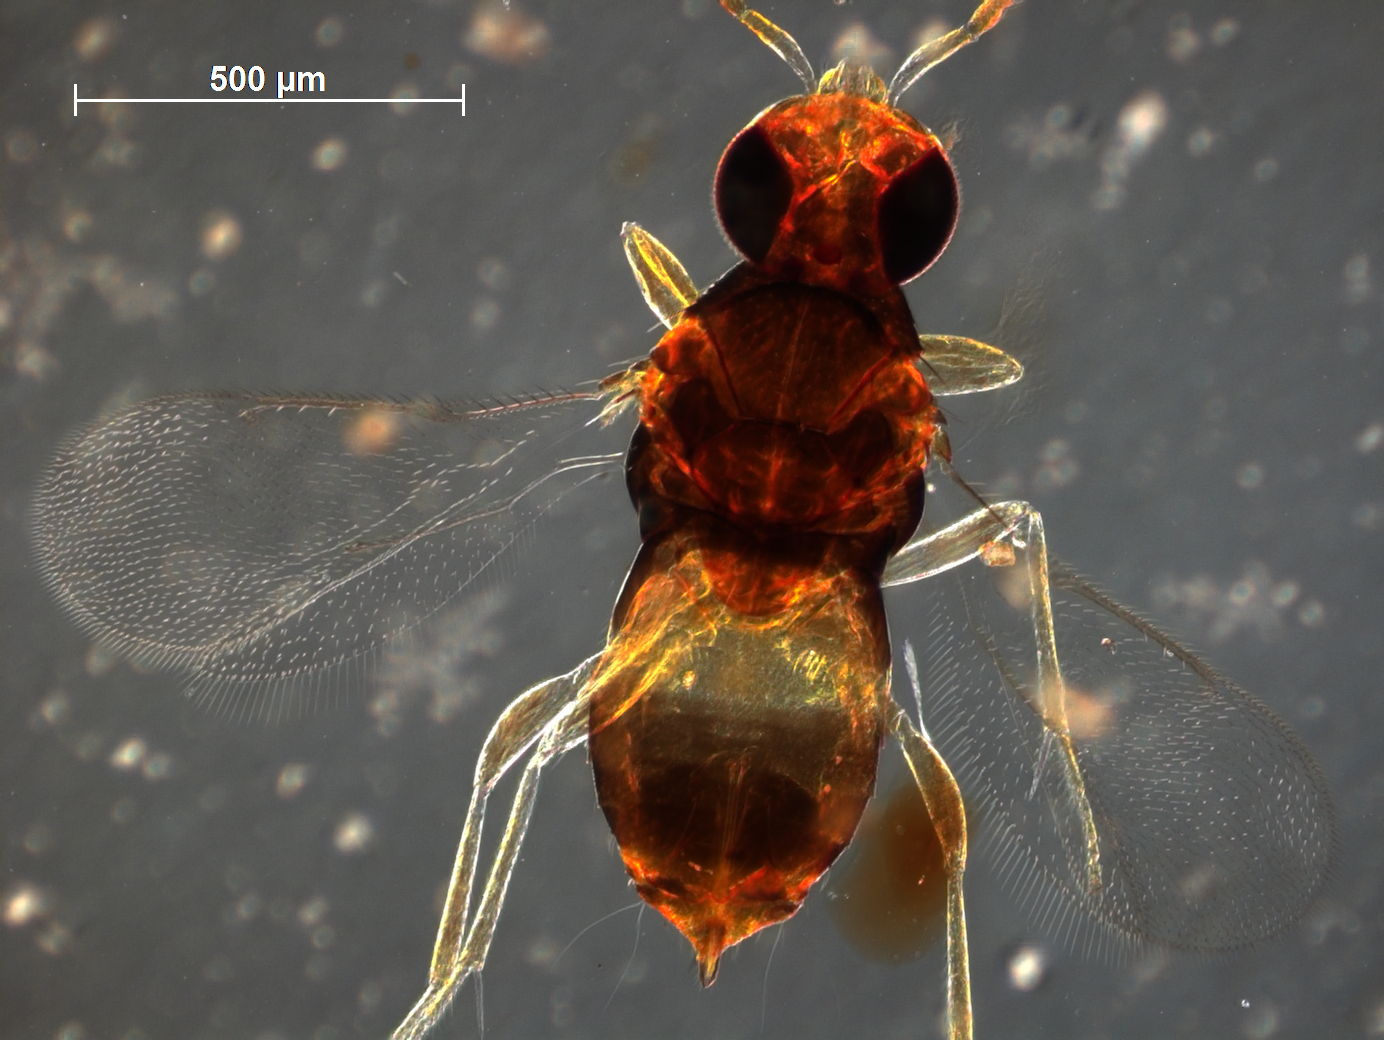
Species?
Coccophagus margaritatus
